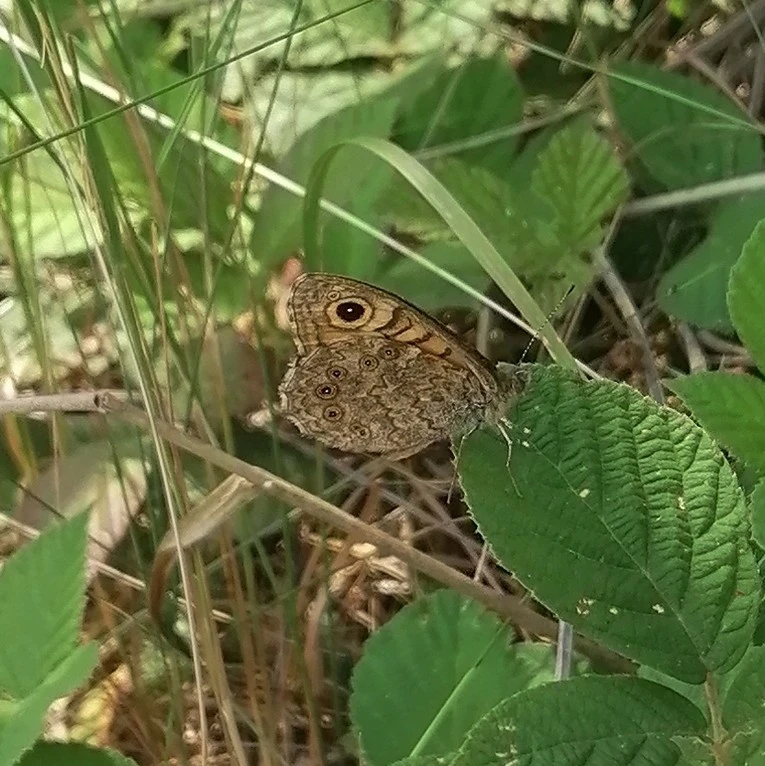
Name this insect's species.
Lasiommata megera (also Pararge megera)
